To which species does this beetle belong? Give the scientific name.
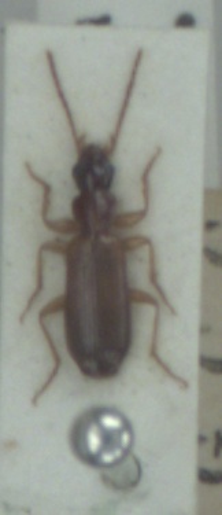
Paradromius linearis
